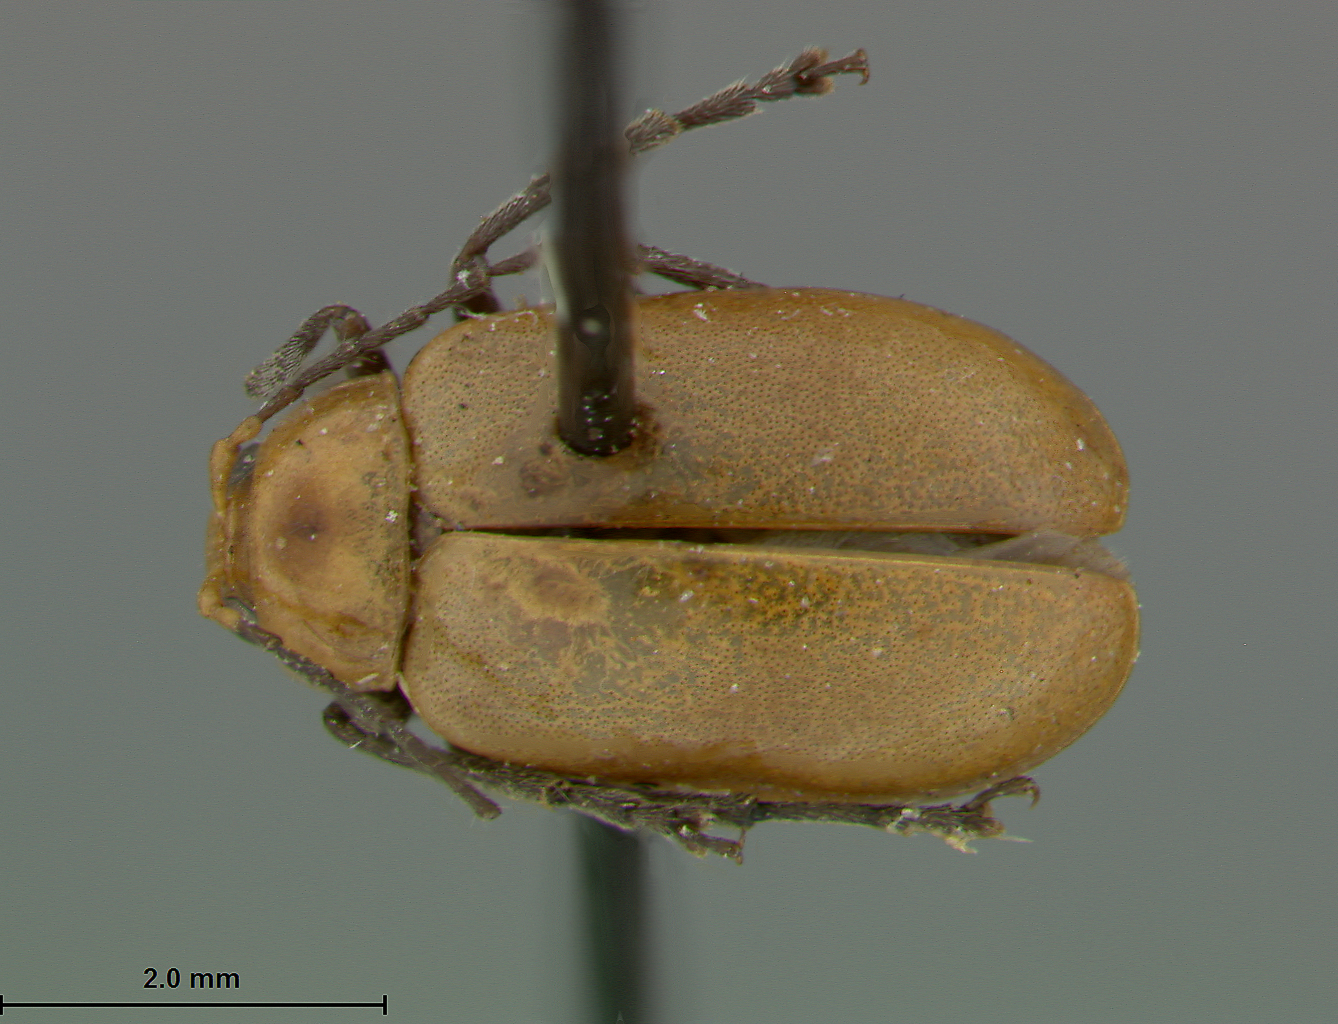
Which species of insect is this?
Atrachya pedestris
